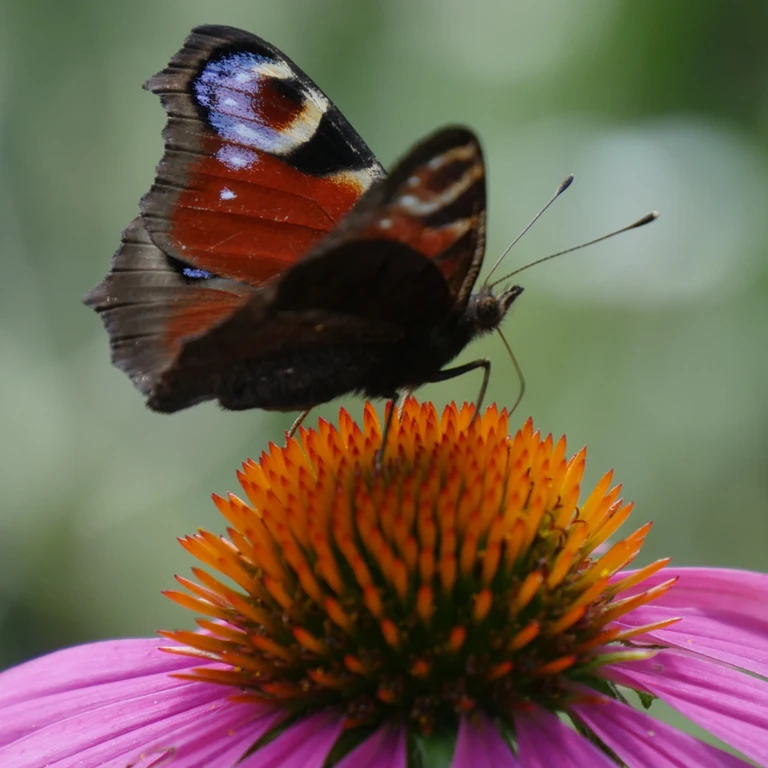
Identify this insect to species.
Aglais io
